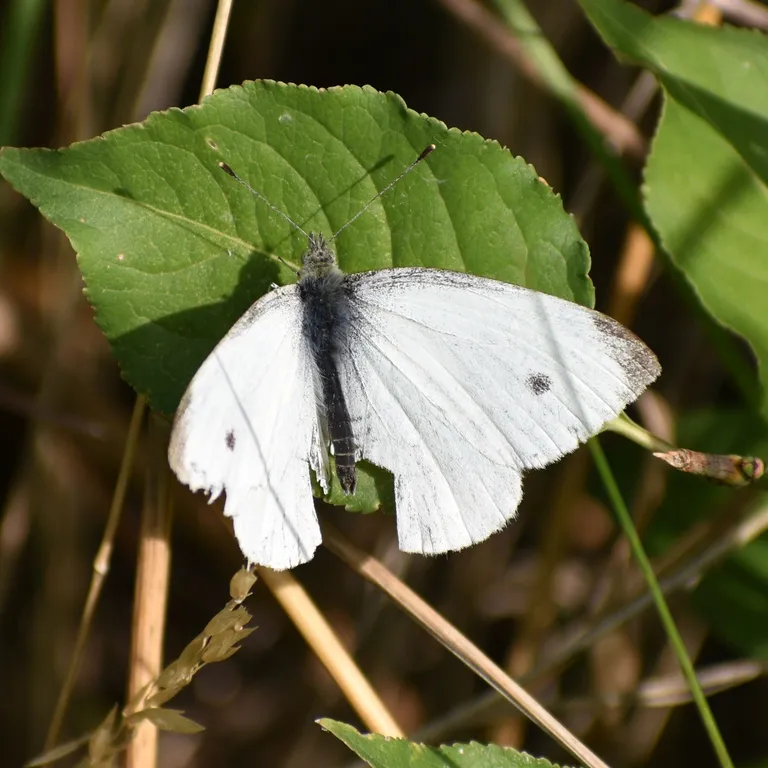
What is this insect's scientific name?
Pieris rapae
